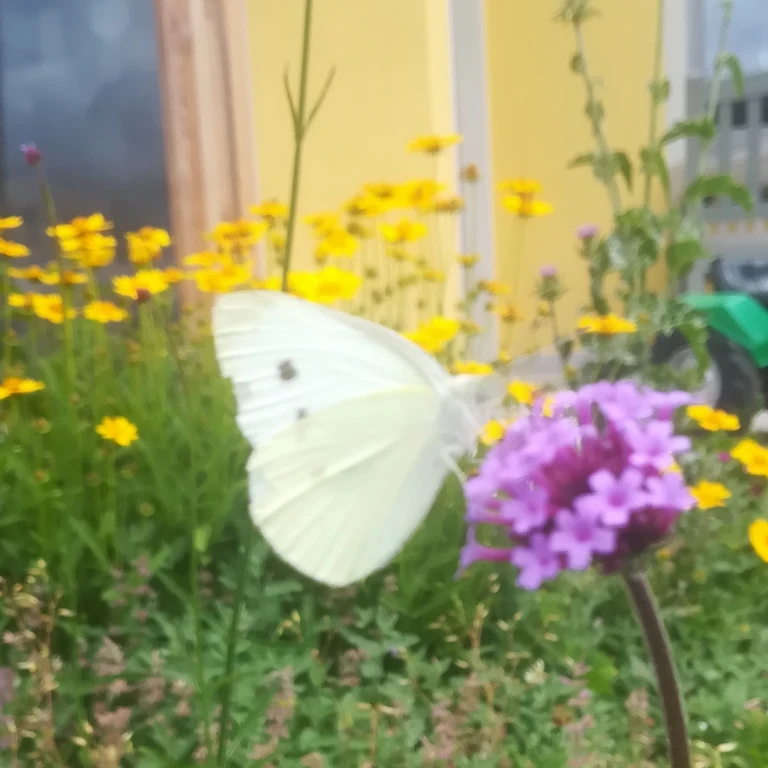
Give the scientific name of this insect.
Pieris rapae
